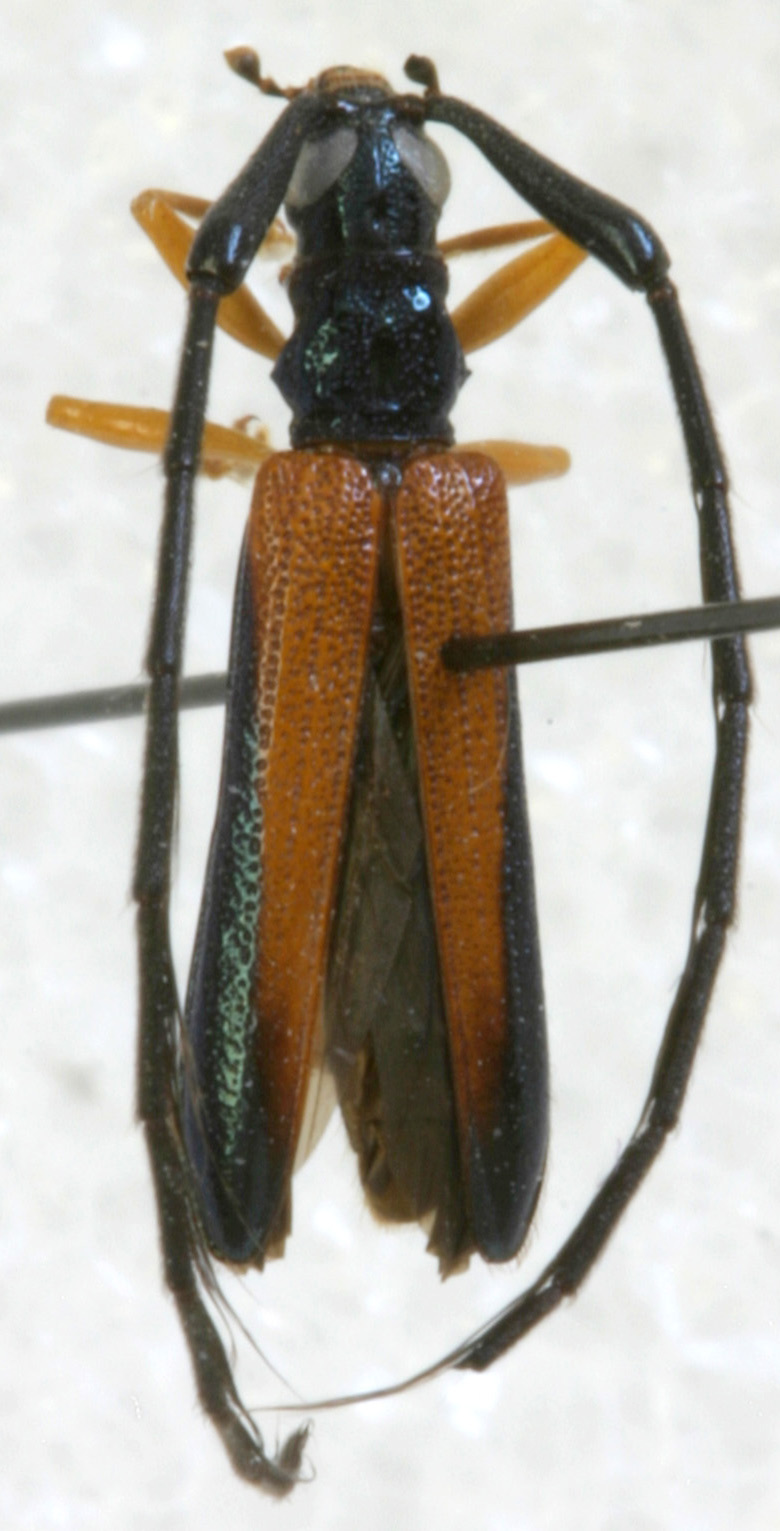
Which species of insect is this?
Abauba napoensis
